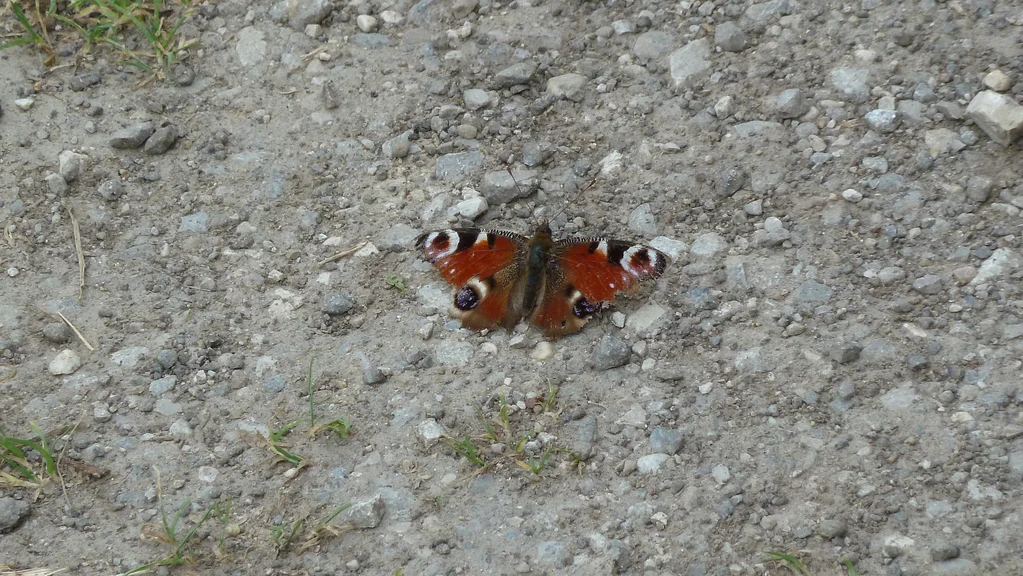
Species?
Aglais io
